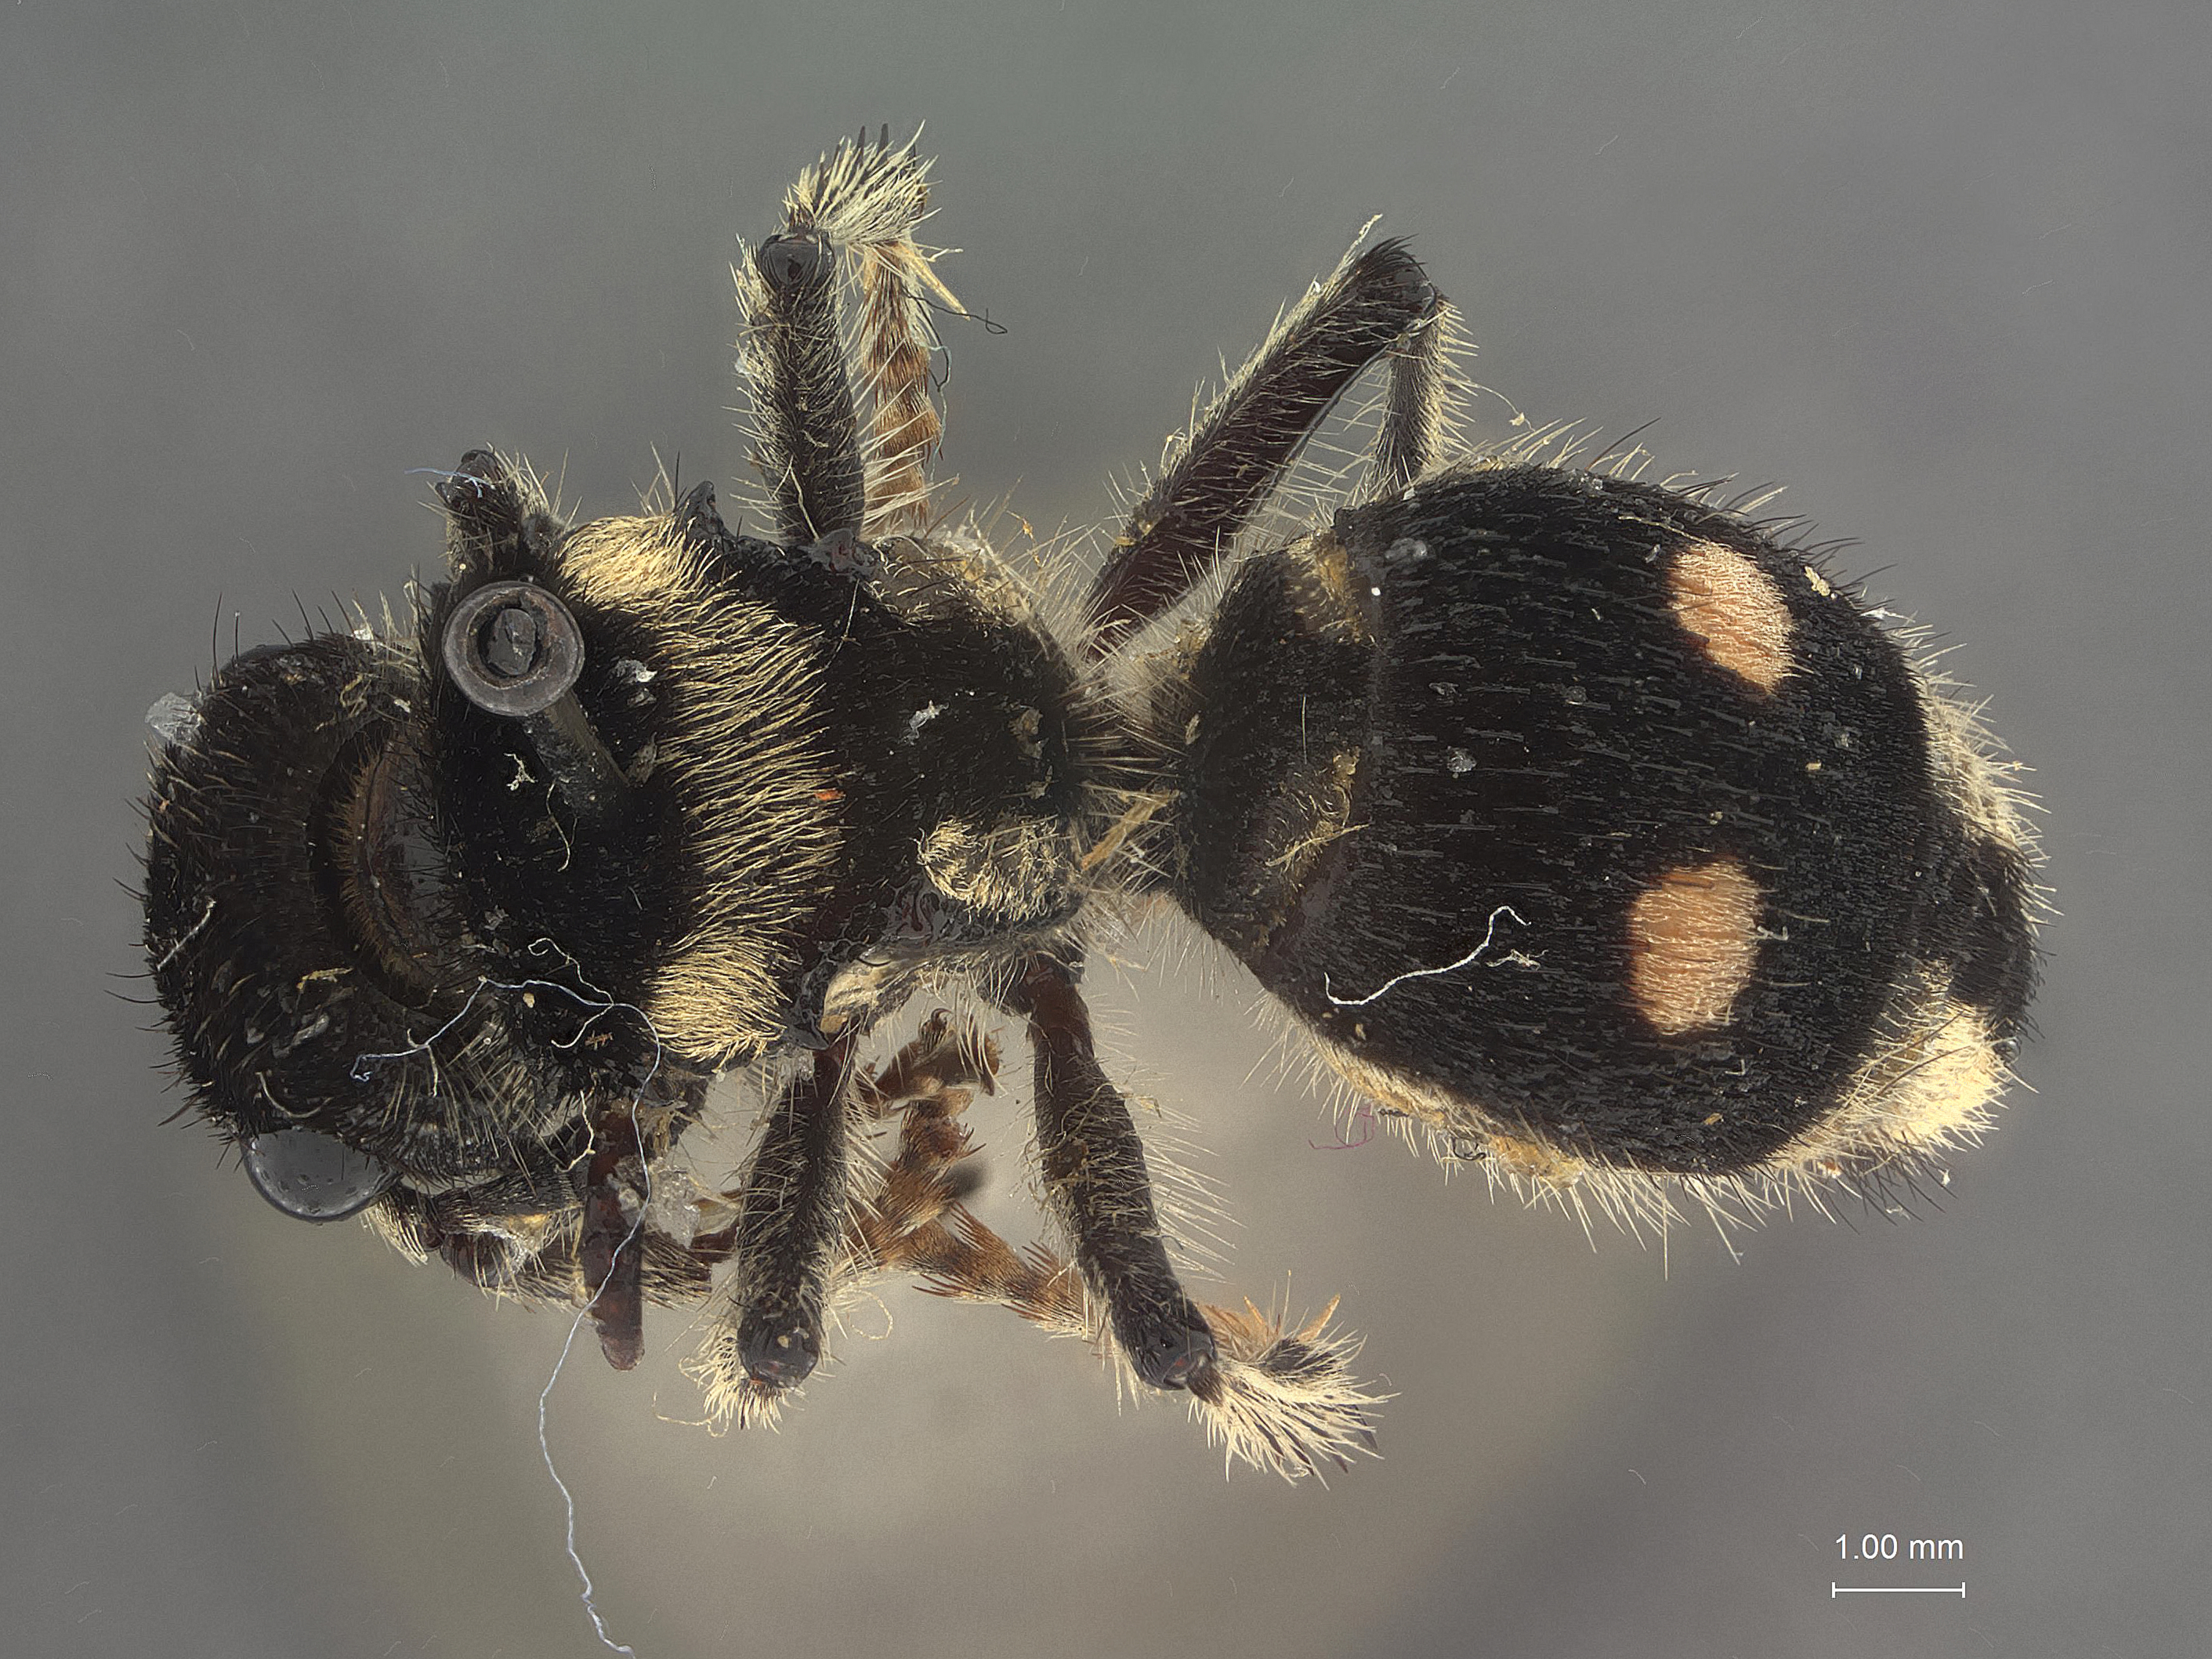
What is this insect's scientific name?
Hoplomutilla panamensis
